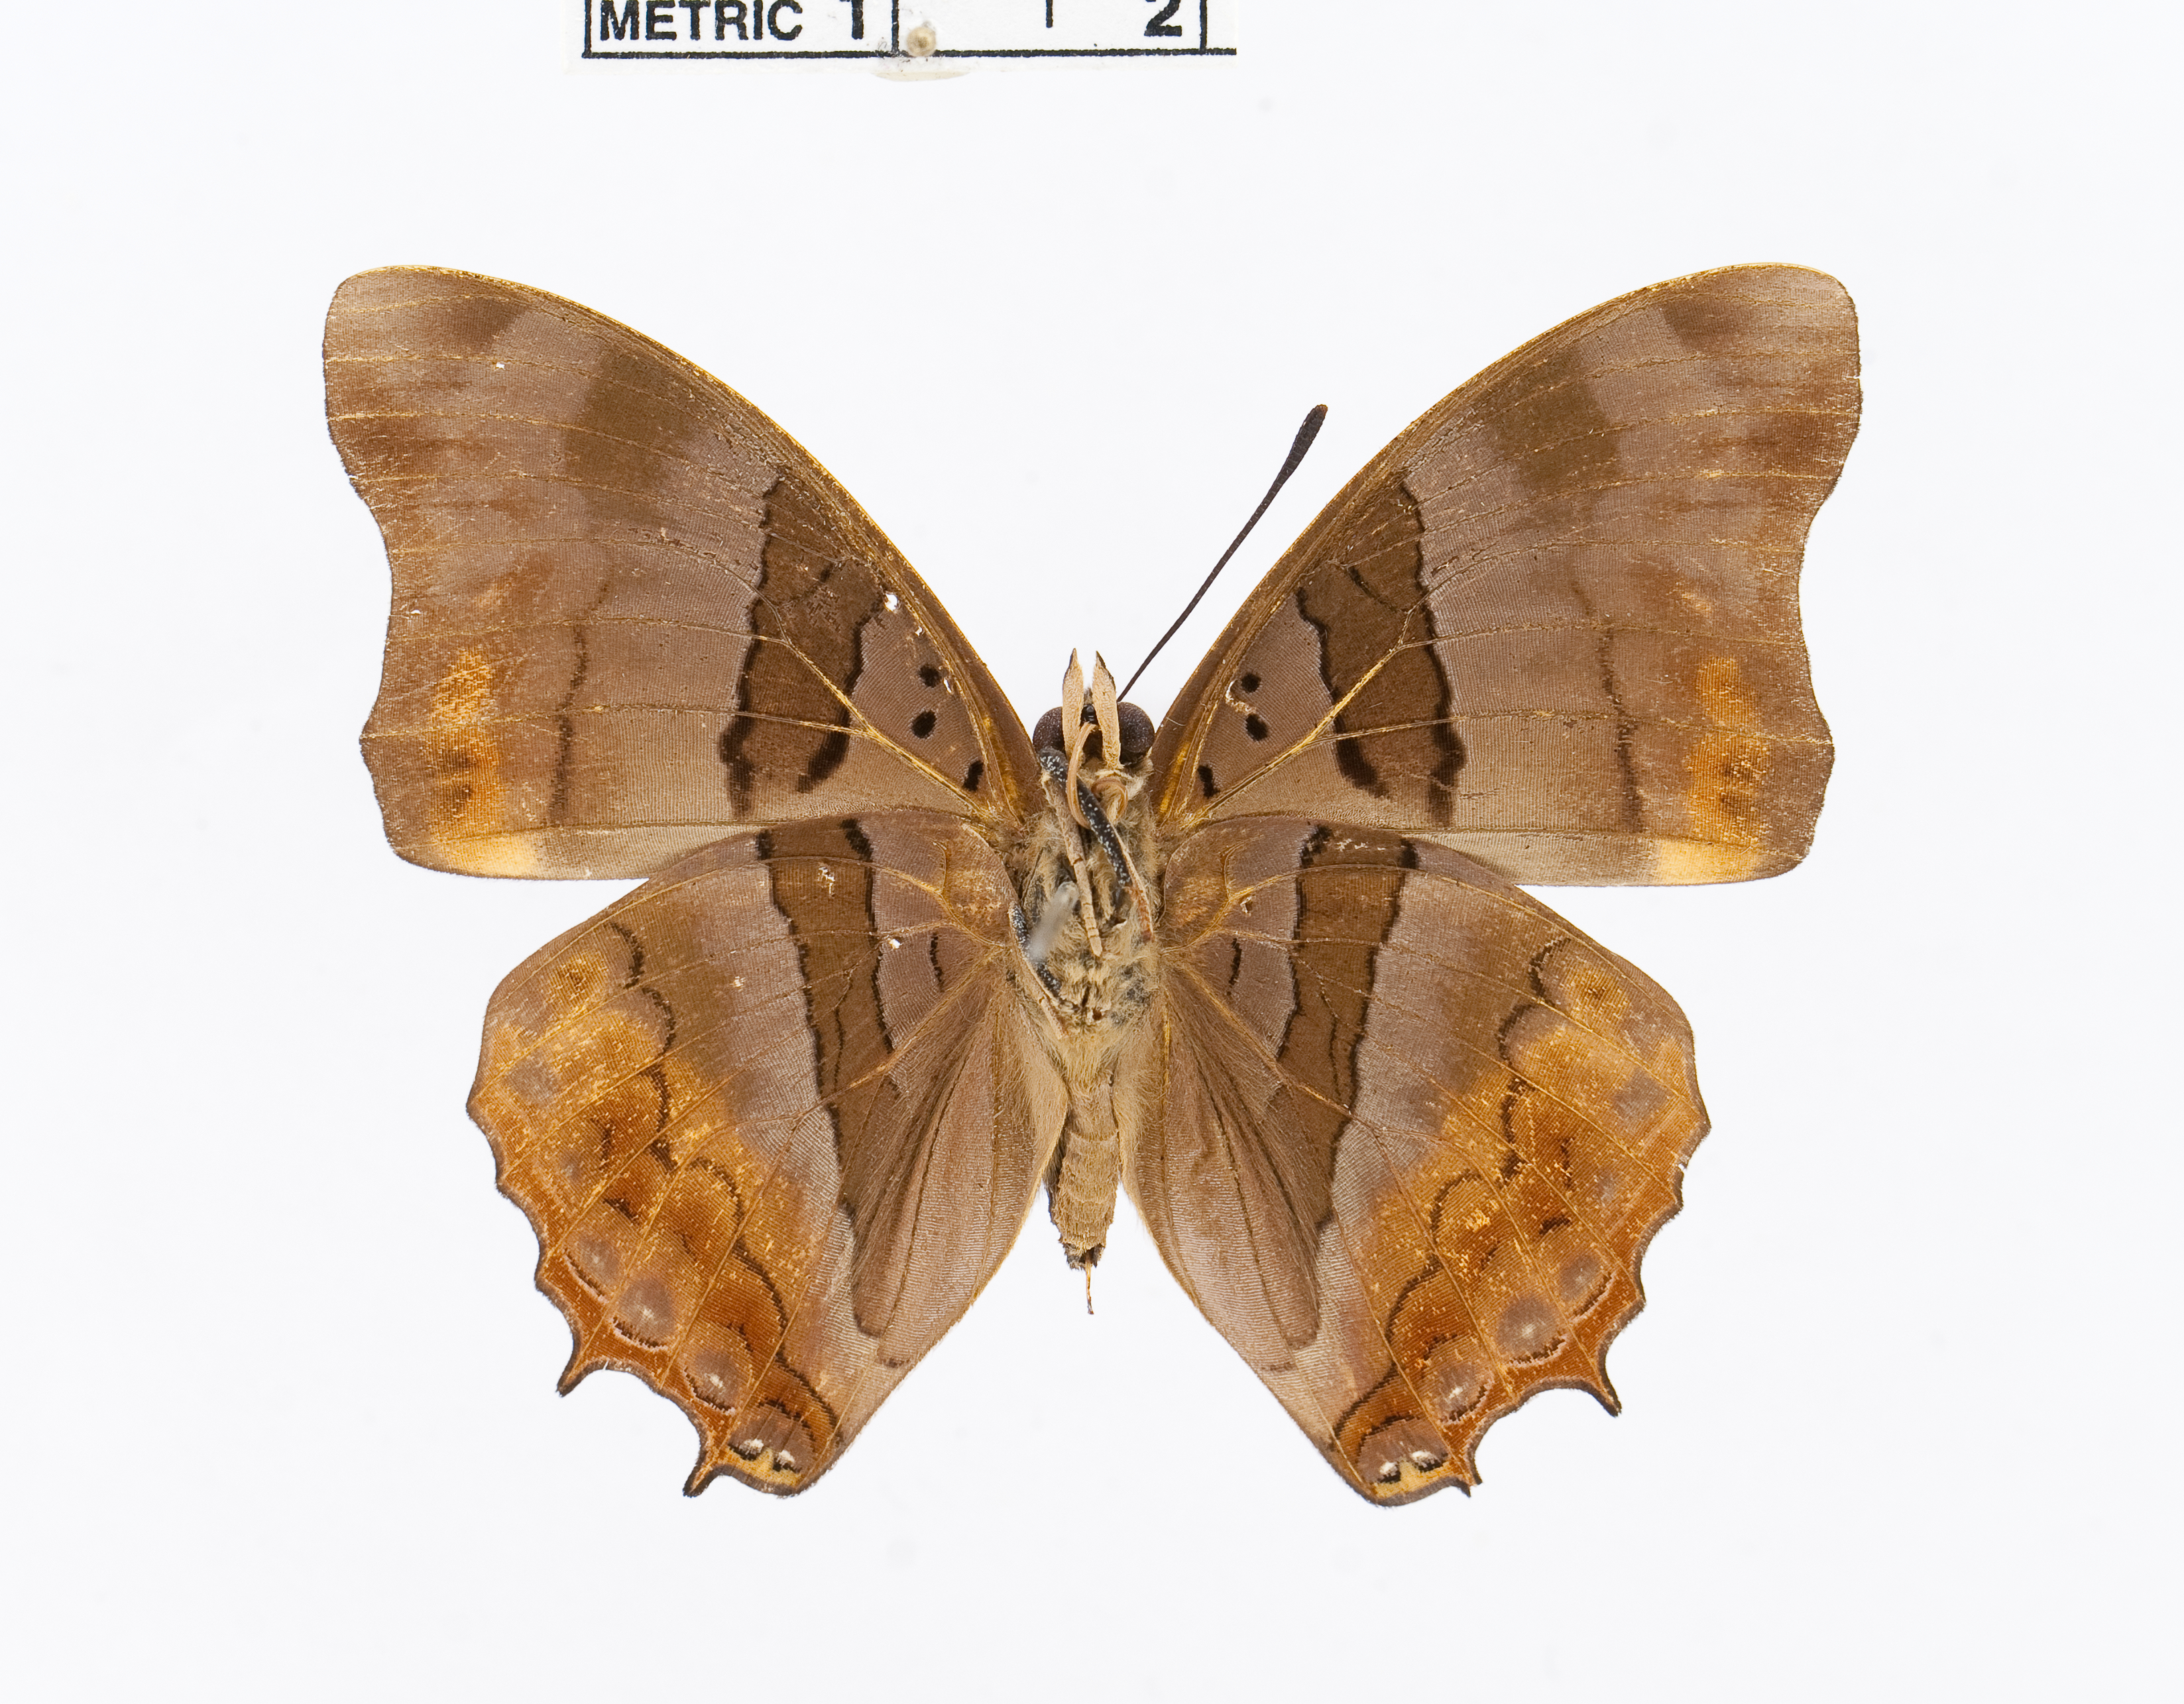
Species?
Charaxes anticlea
